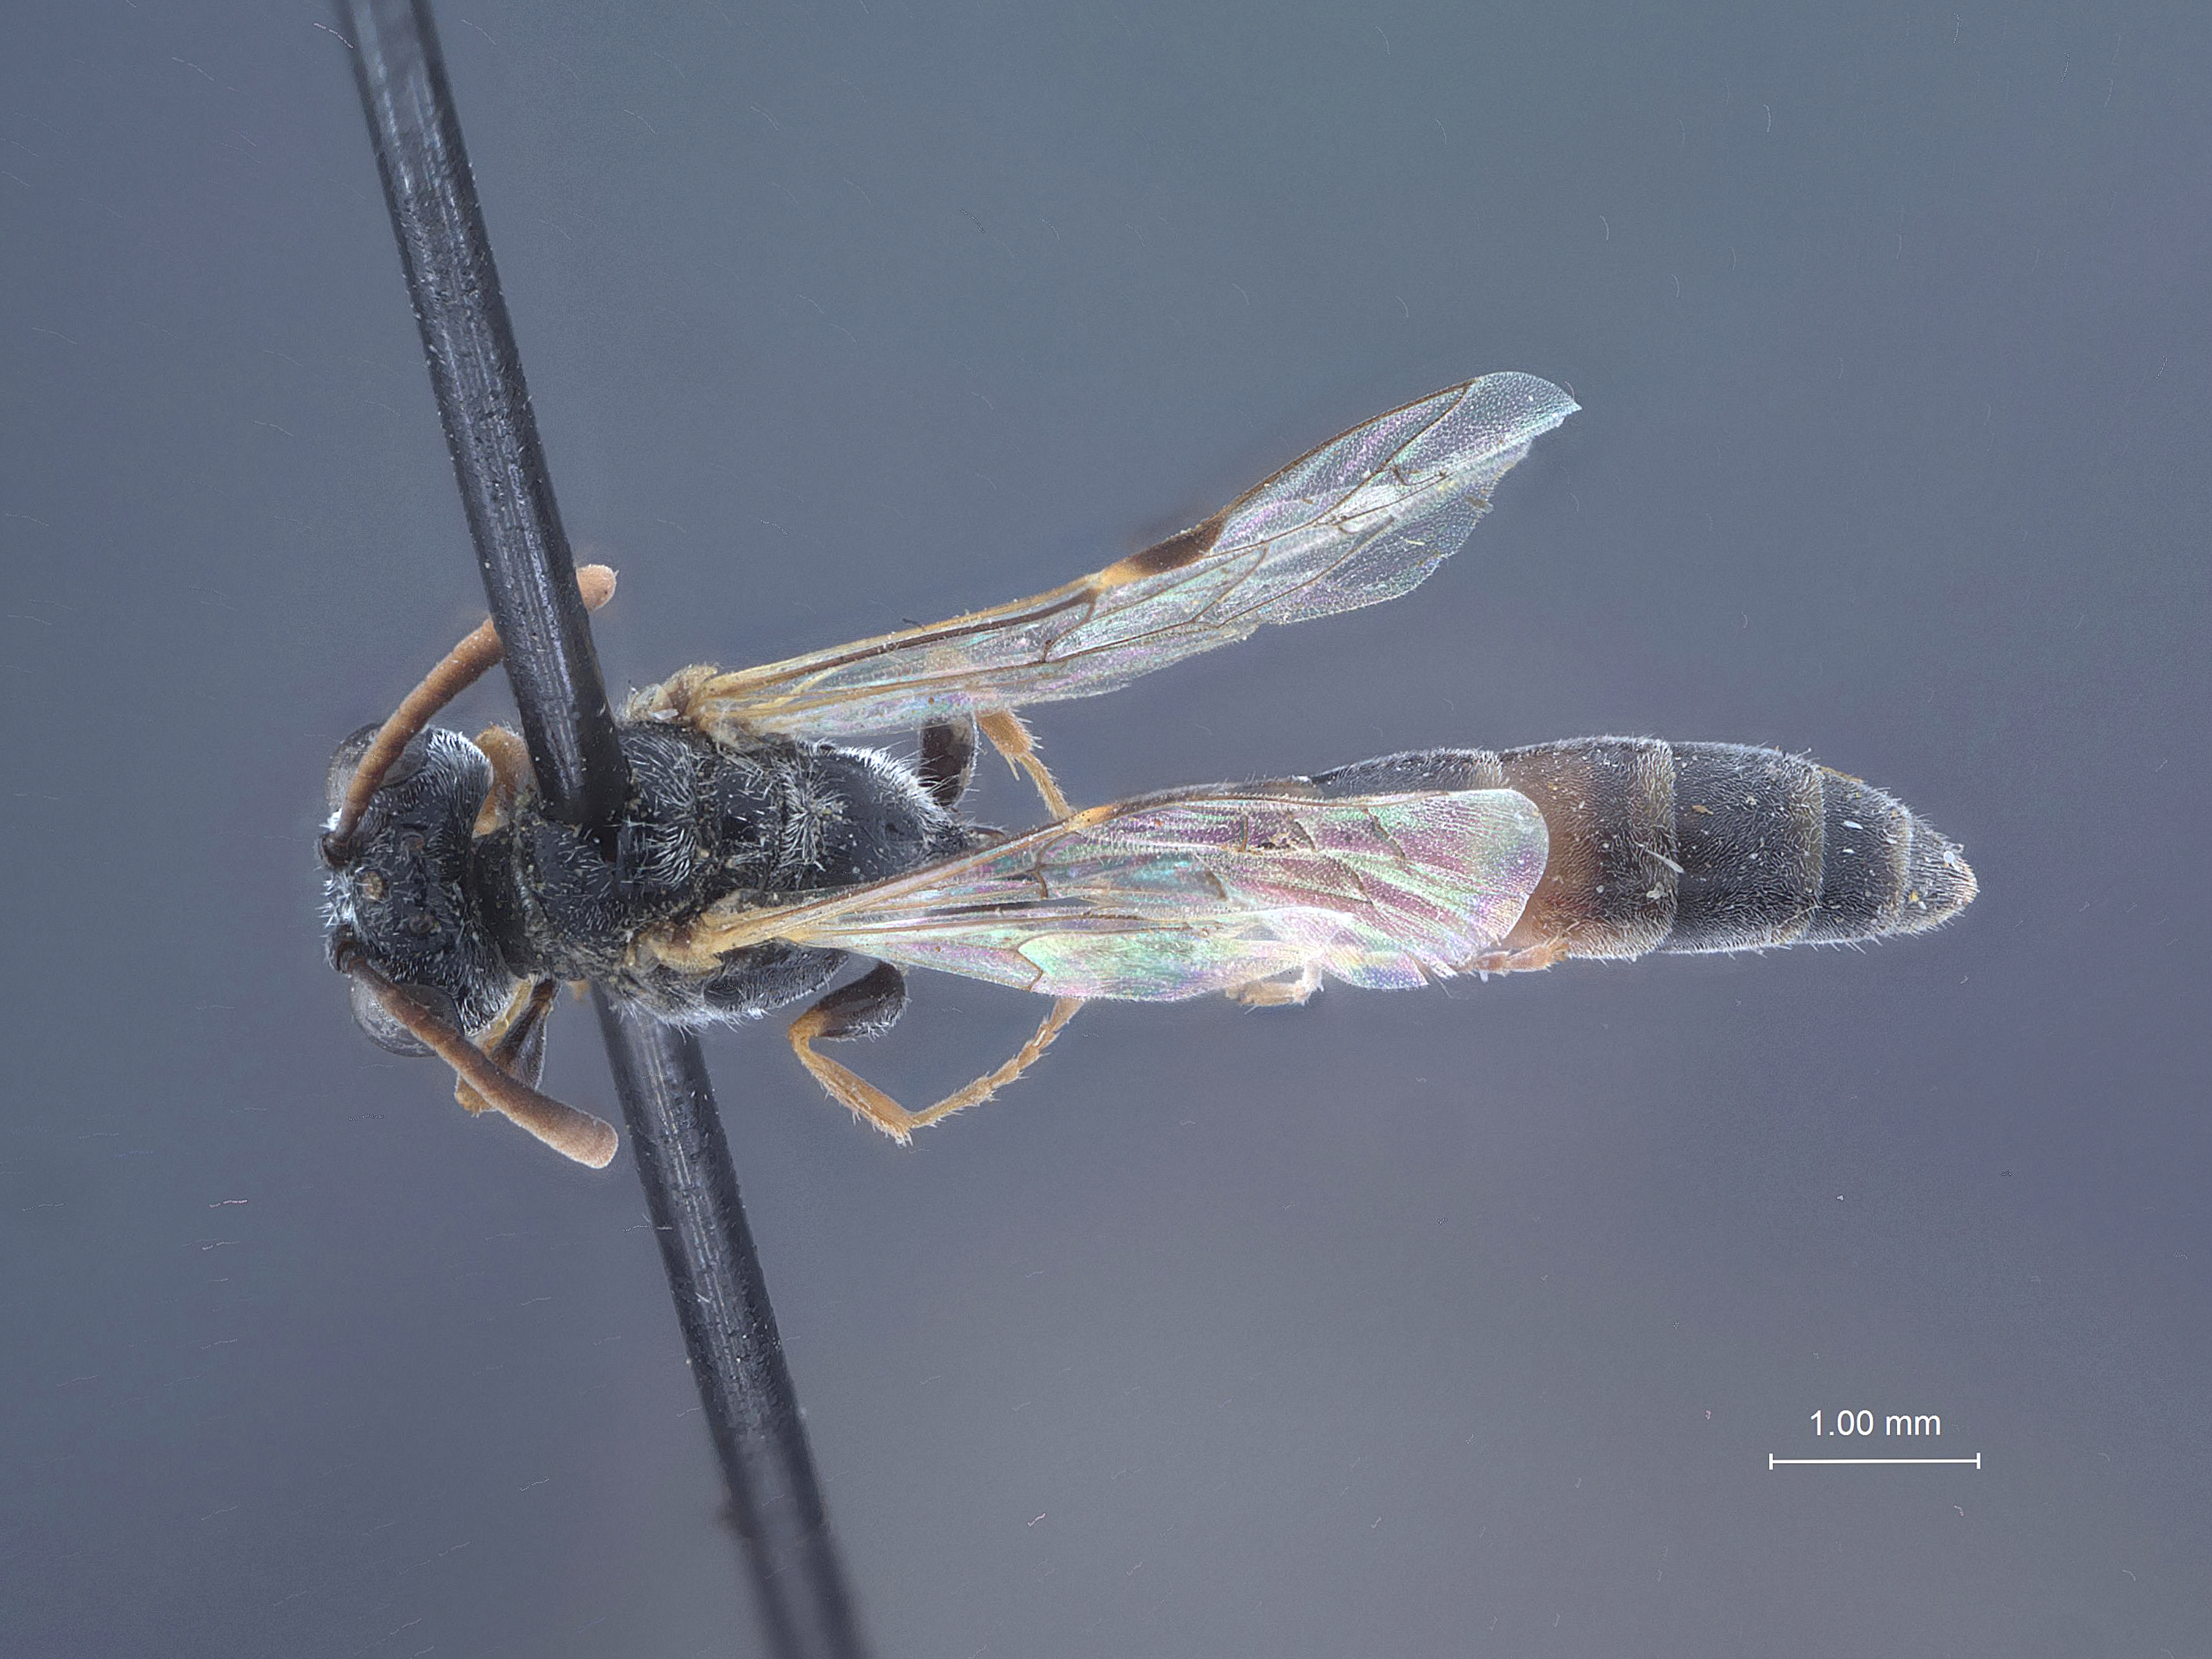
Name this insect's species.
Psen politus
